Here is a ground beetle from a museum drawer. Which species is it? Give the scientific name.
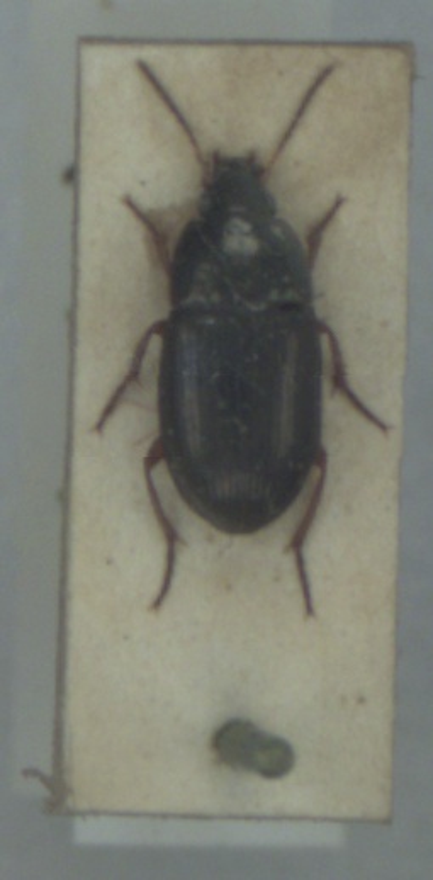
Amara familiaris
